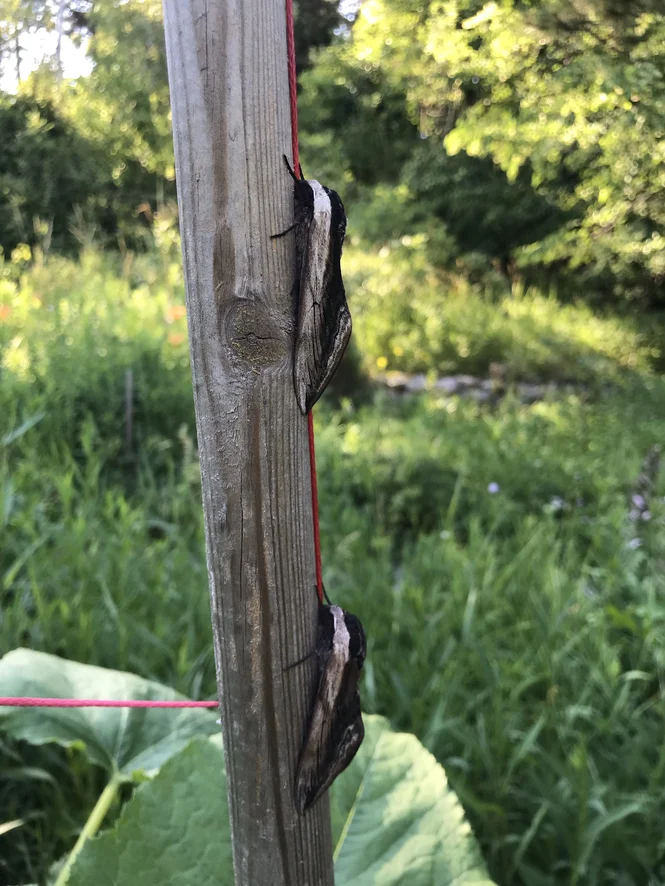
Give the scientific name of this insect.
Sphinx ligustri
